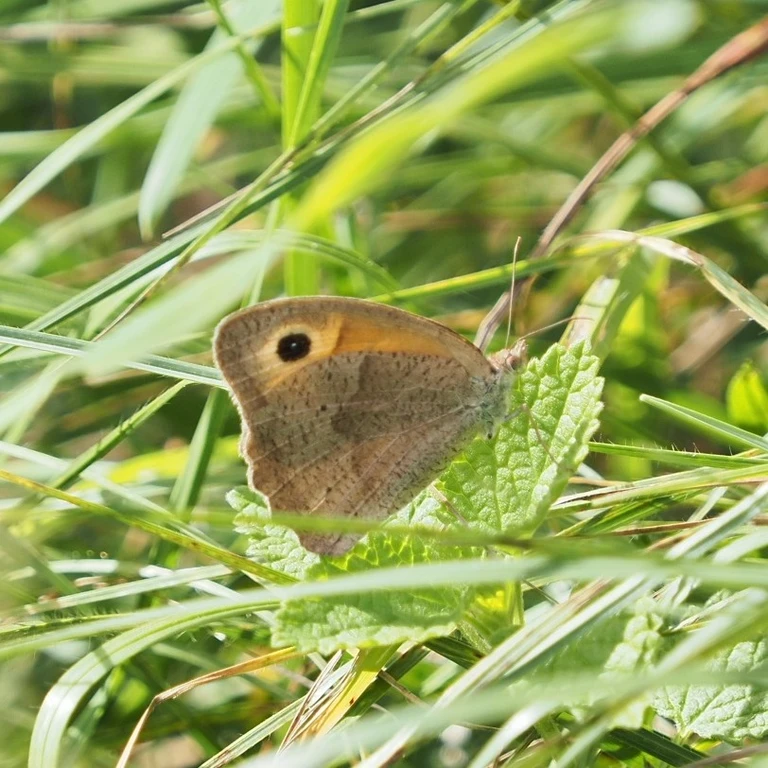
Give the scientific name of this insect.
Maniola jurtina
